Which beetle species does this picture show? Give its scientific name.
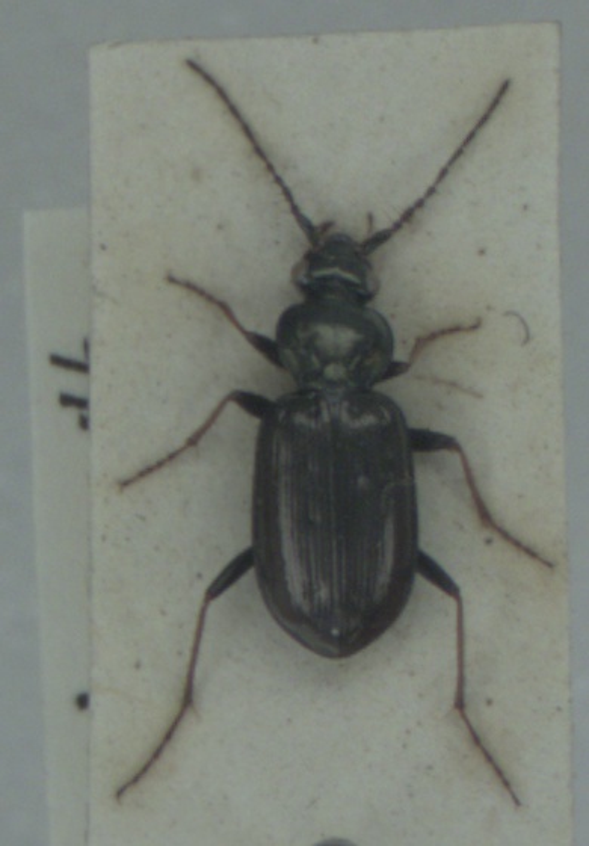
Loricera pilicornis
